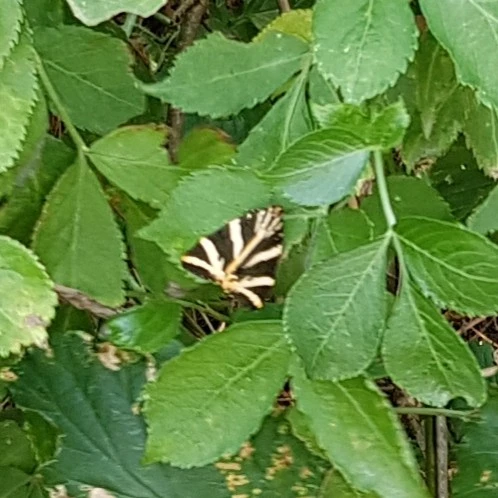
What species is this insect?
Euplagia quadripunctaria
